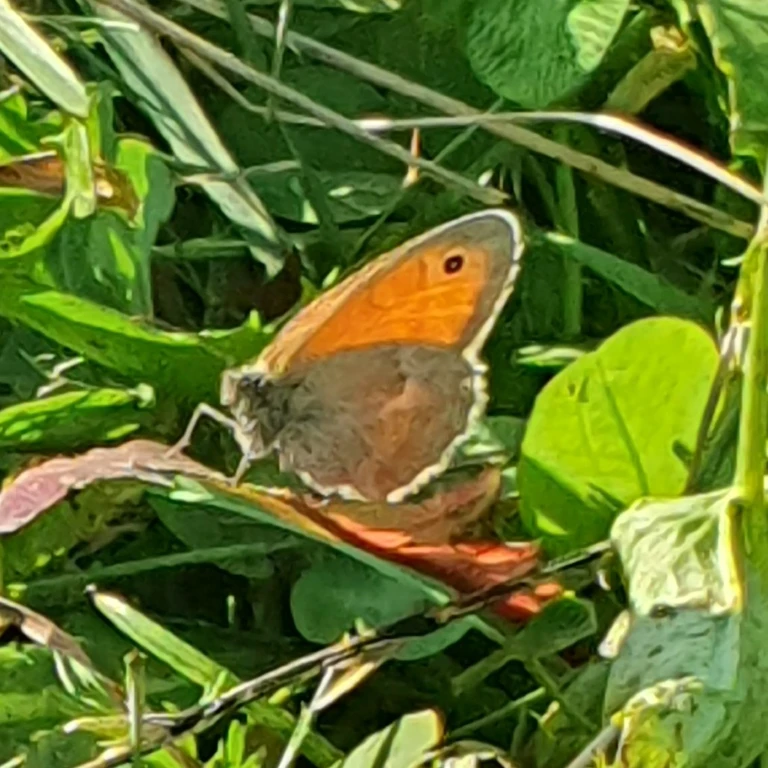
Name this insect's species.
Coenonympha pamphilus
